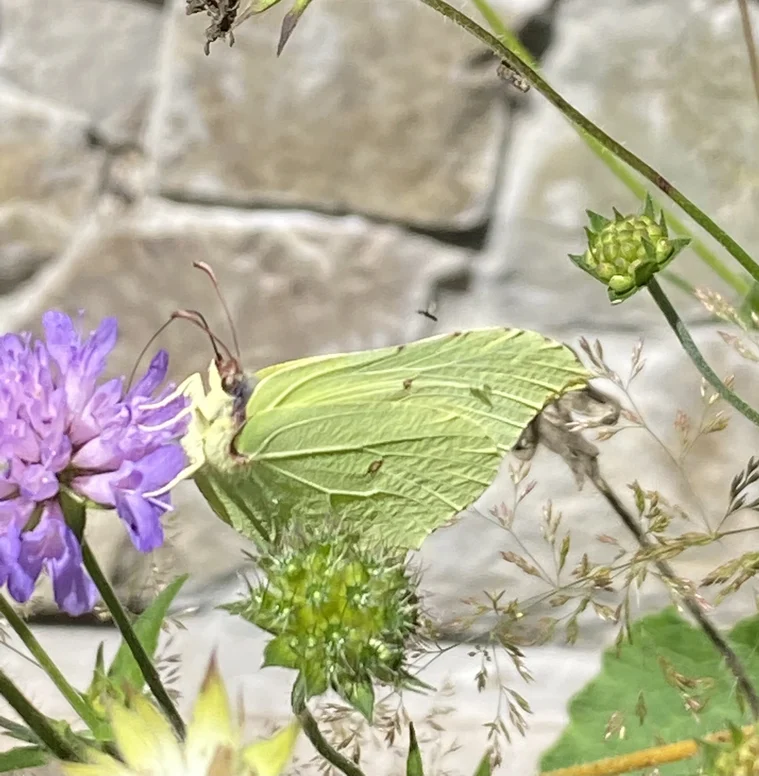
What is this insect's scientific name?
Gonepteryx rhamni
